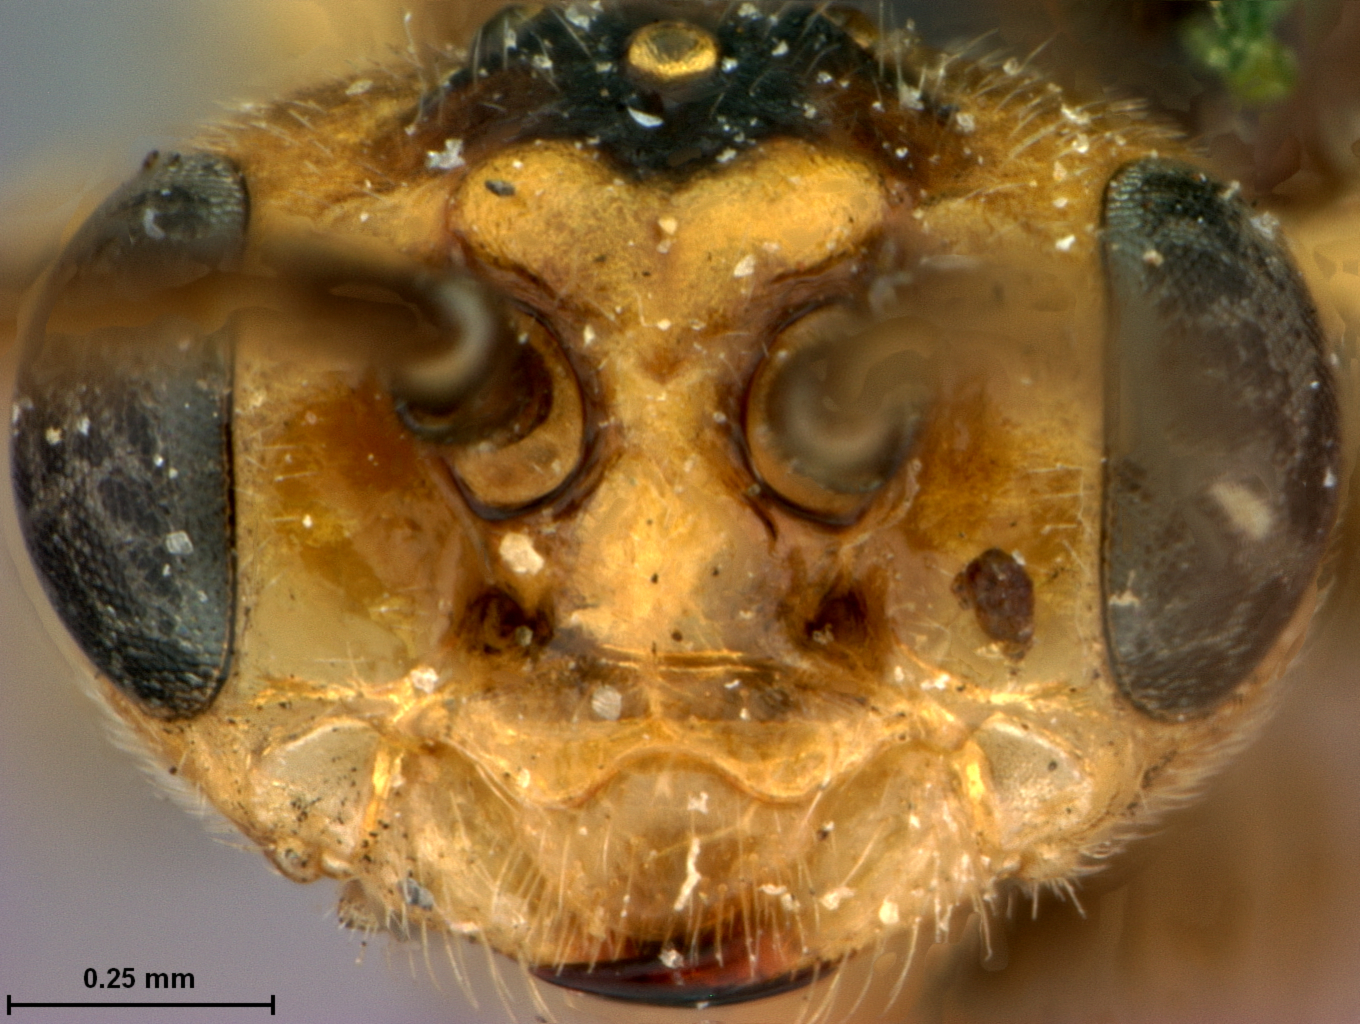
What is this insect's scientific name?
Pontania resinicola
